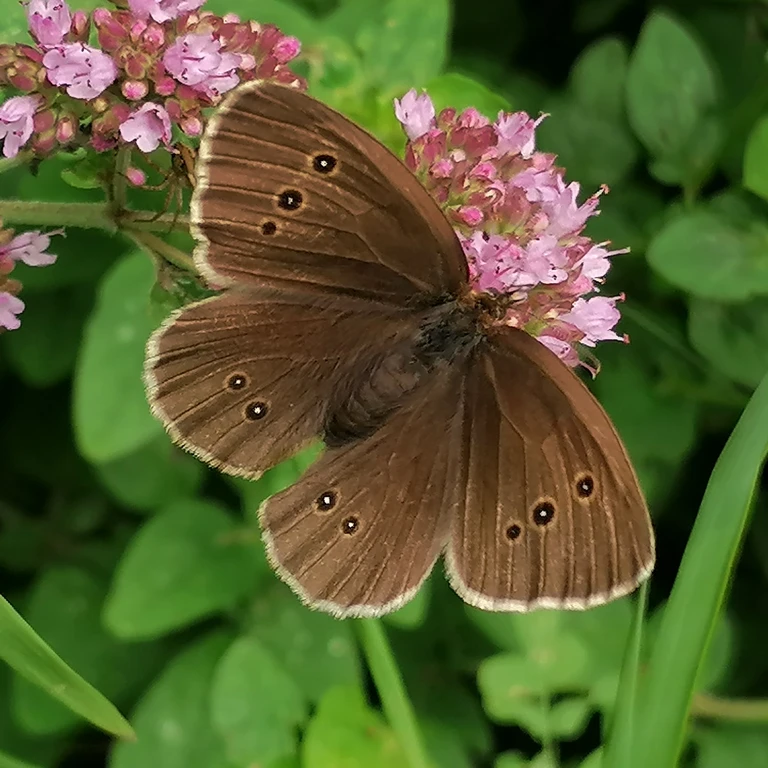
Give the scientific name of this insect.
Aphantopus hyperantus
